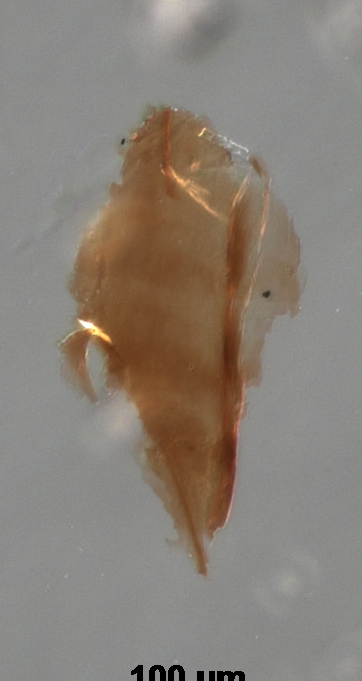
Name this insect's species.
Brachysticha fidiae
